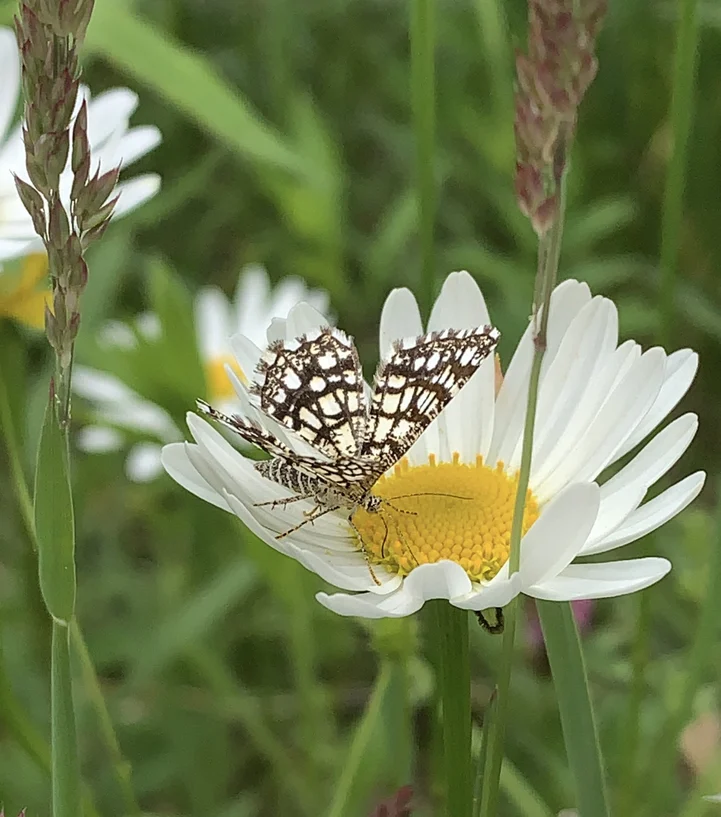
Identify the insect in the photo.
Chiasmia clathrata
